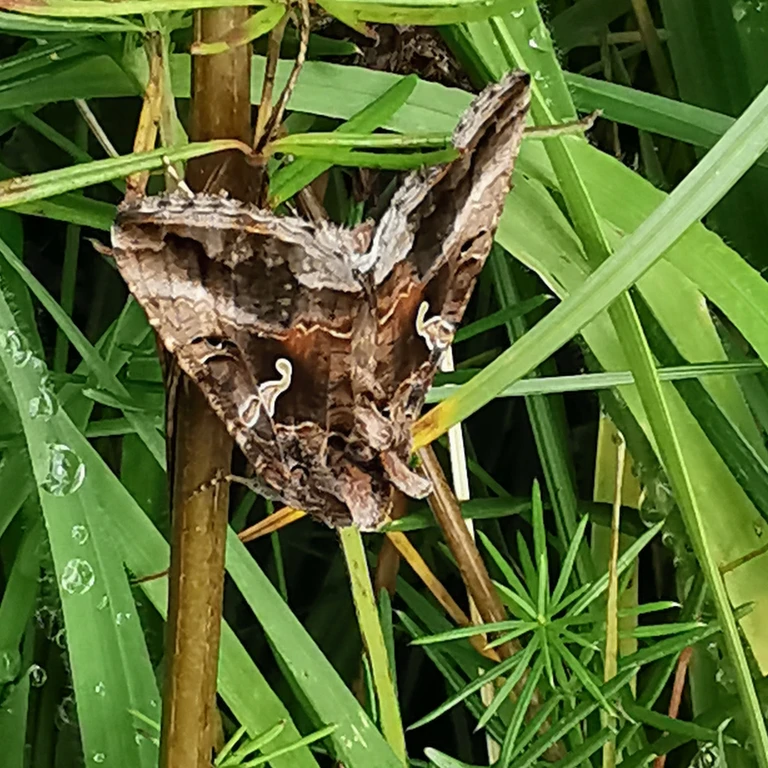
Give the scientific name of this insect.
Autographa gamma
